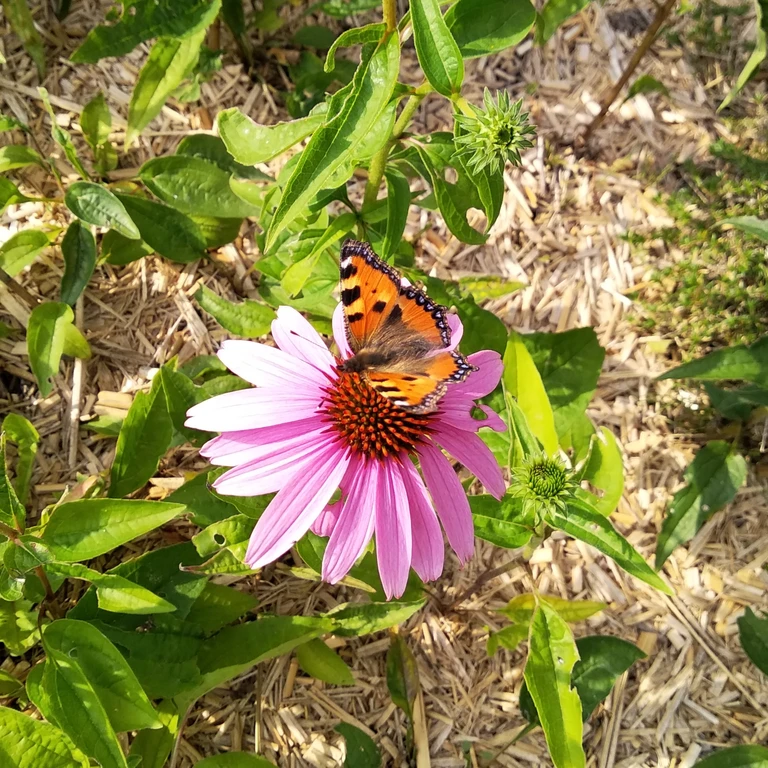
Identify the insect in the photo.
Aglais urticae
